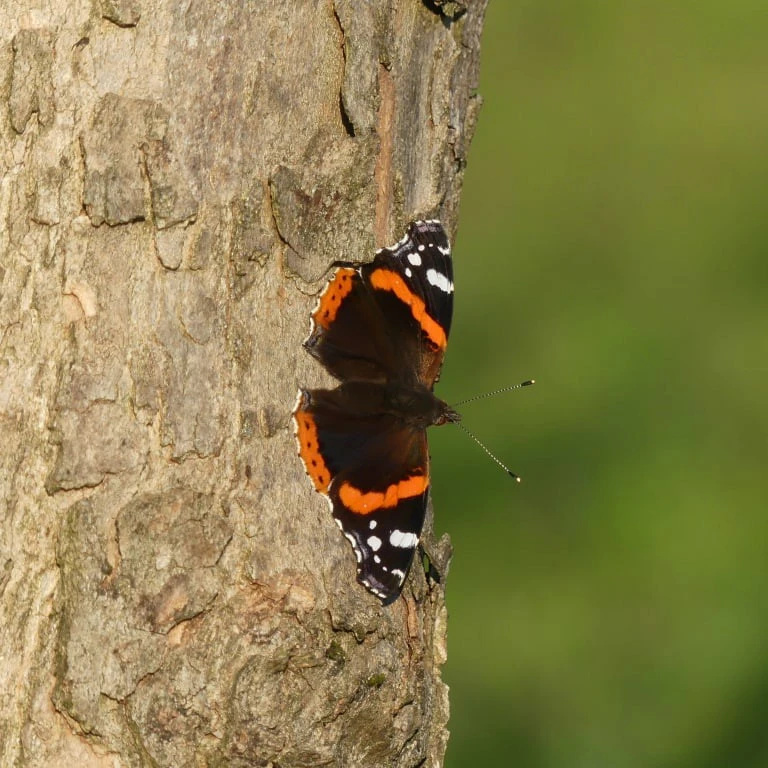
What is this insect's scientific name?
Vanessa atalanta
